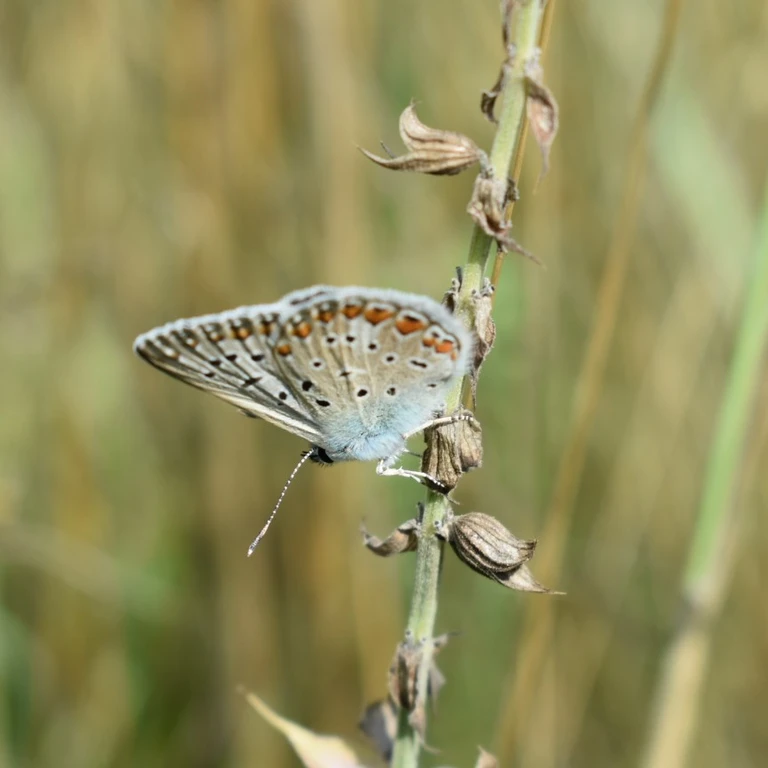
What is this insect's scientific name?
Polyommatus icarus
